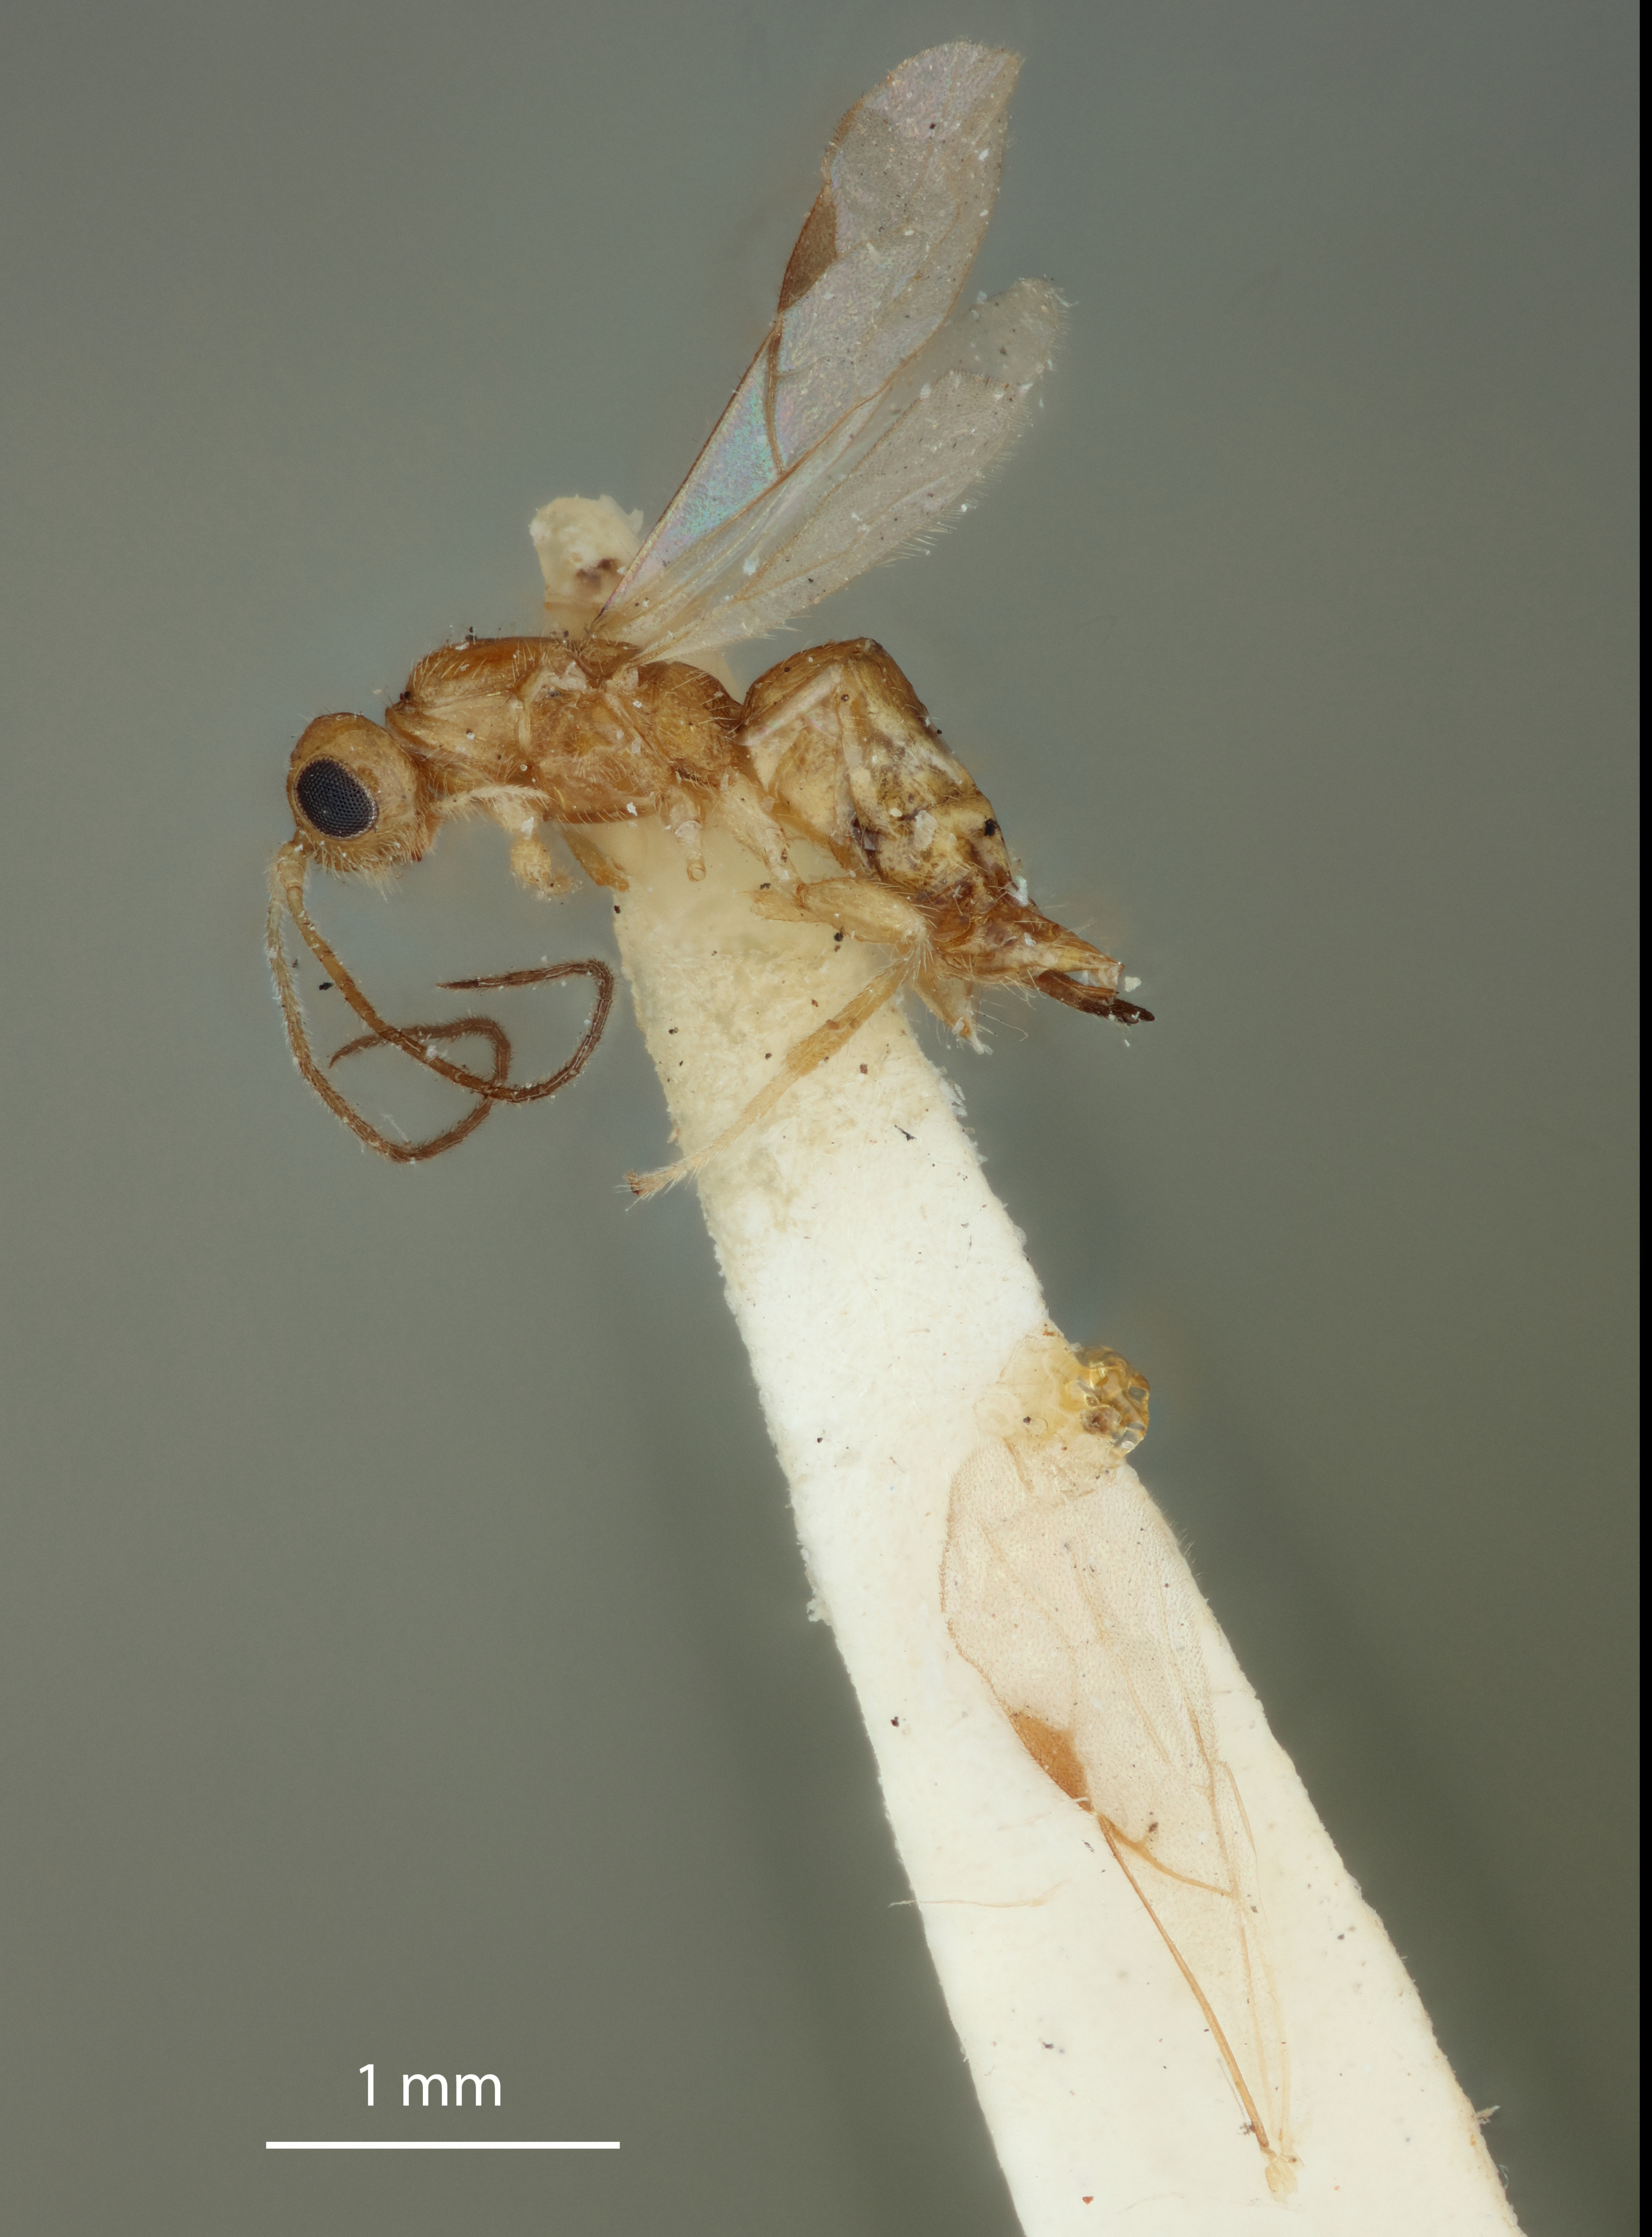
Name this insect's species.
Labania straminea
